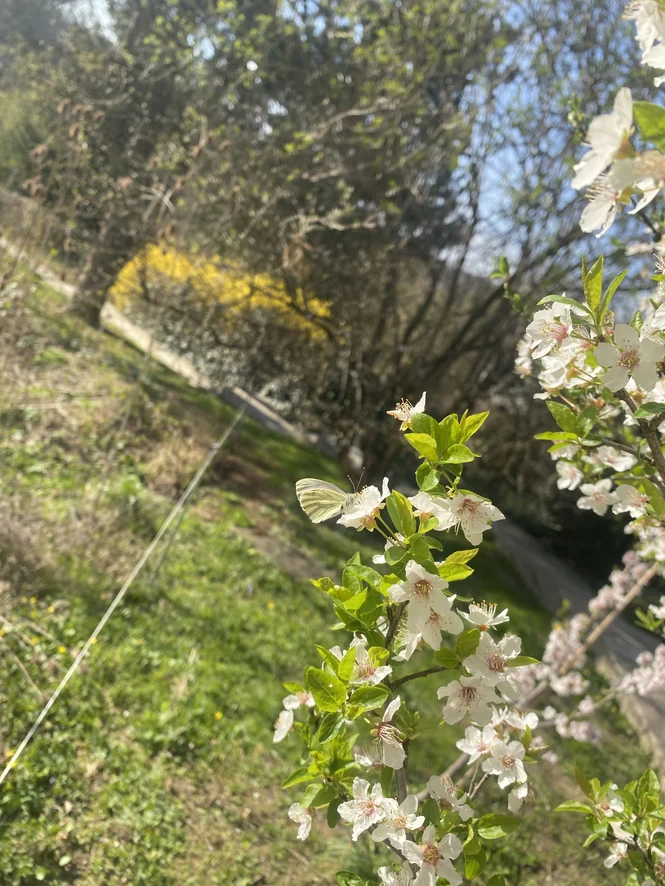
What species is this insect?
Pieris napi
